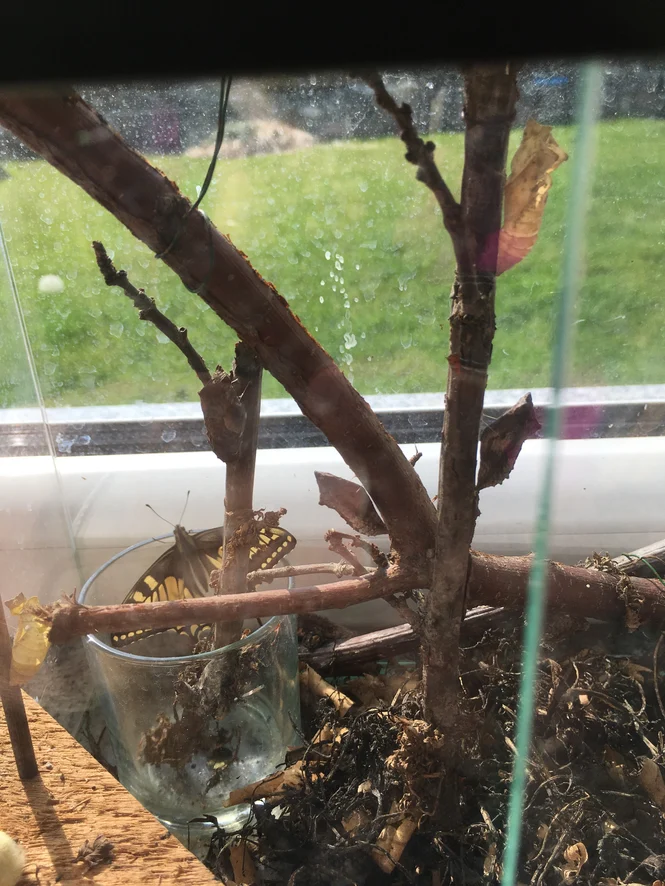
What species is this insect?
Papilio machaon
